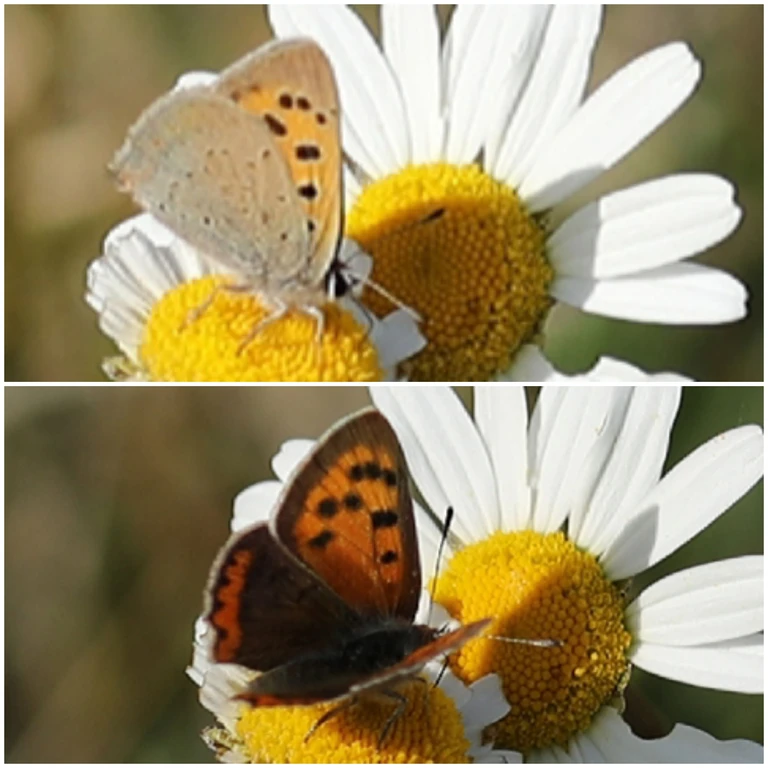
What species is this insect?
Lycaena phlaeas
